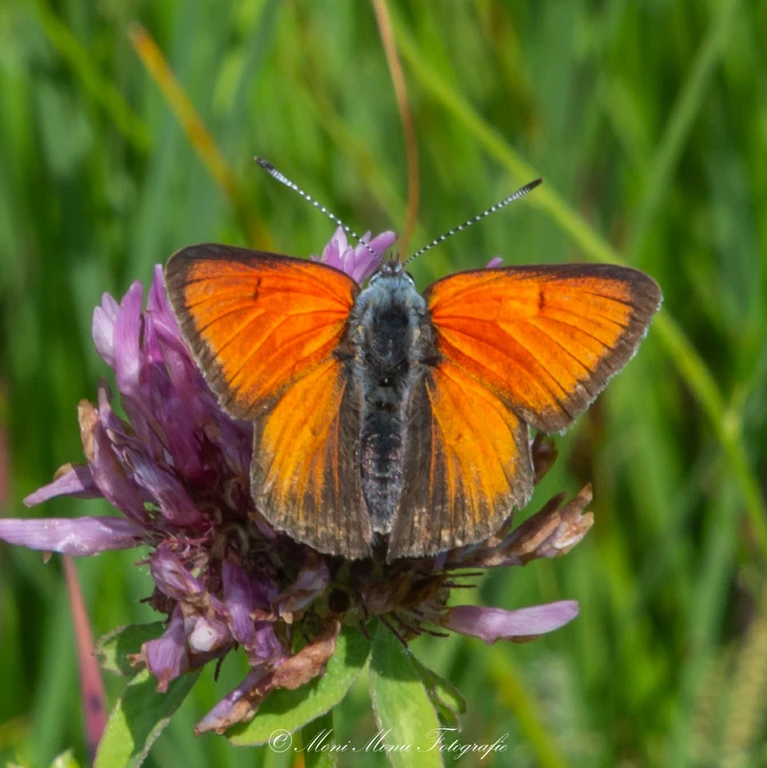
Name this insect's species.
Lycaena hippothoe (also Palaeochrysophanus hippothoe)
